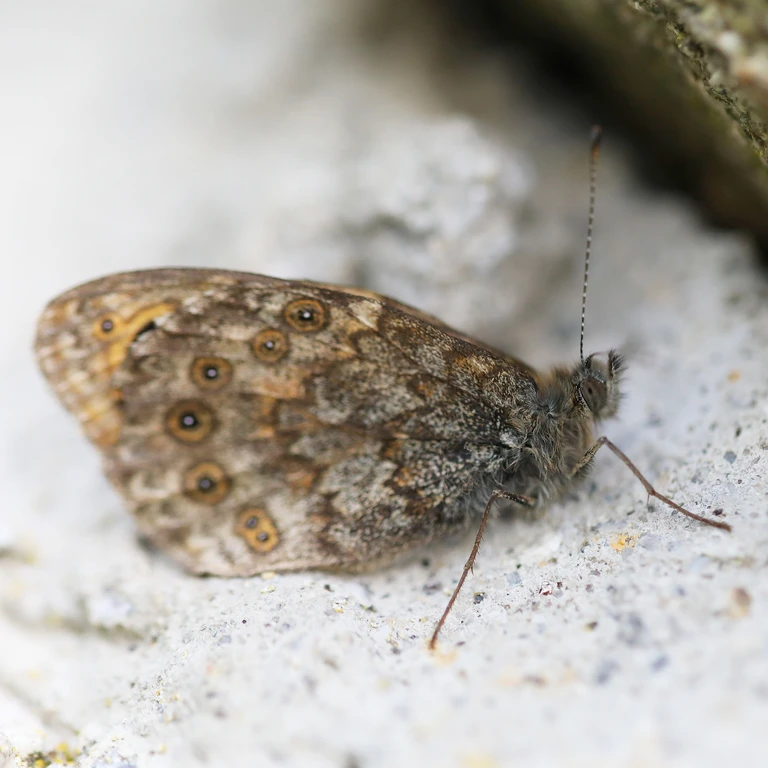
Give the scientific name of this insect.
Lasiommata megera (also Pararge megera)
